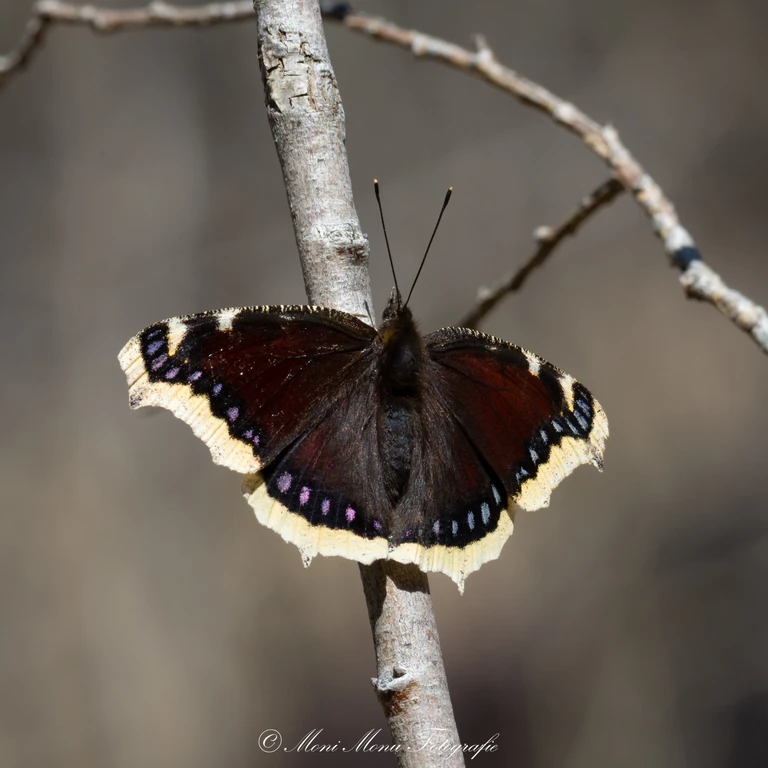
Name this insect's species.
Nymphalis antiopa
